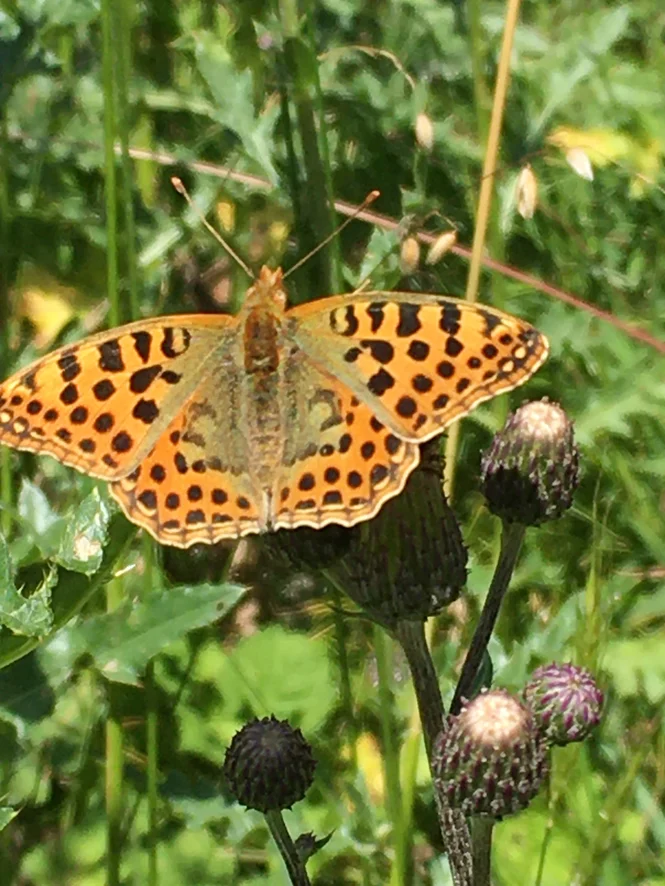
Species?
Issoria lathonia
